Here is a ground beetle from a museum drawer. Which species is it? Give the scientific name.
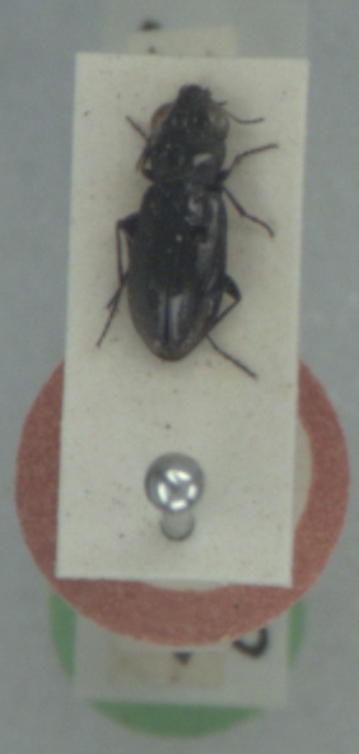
Notiophilus aquaticus
